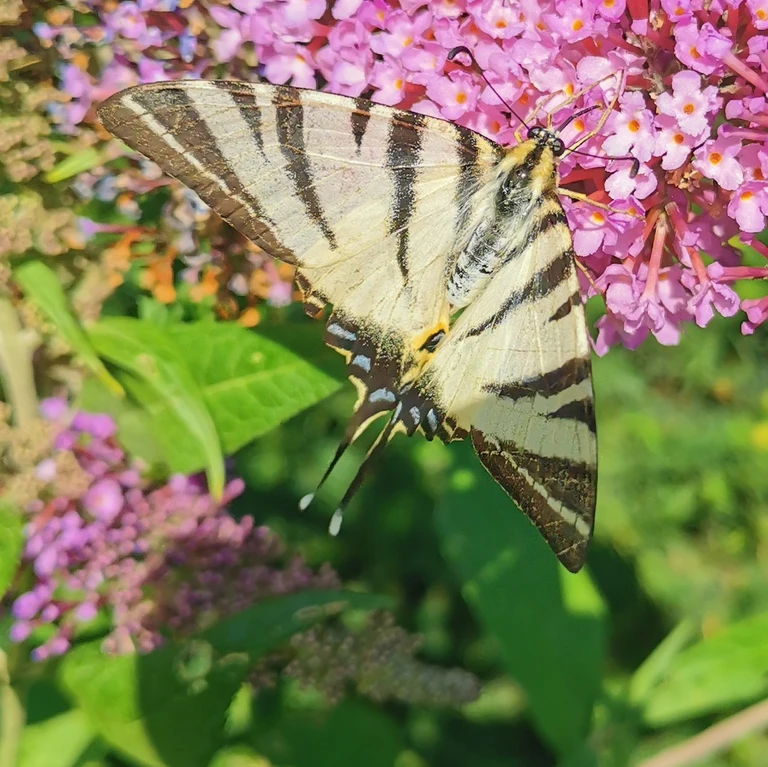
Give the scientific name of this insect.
Iphiclides podalirius
